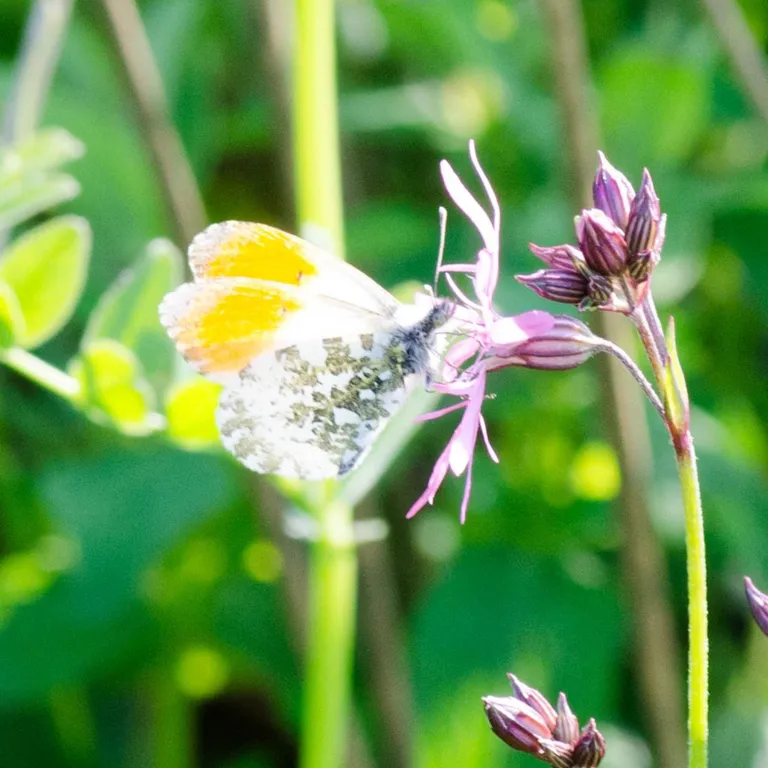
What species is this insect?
Anthocharis cardamines
